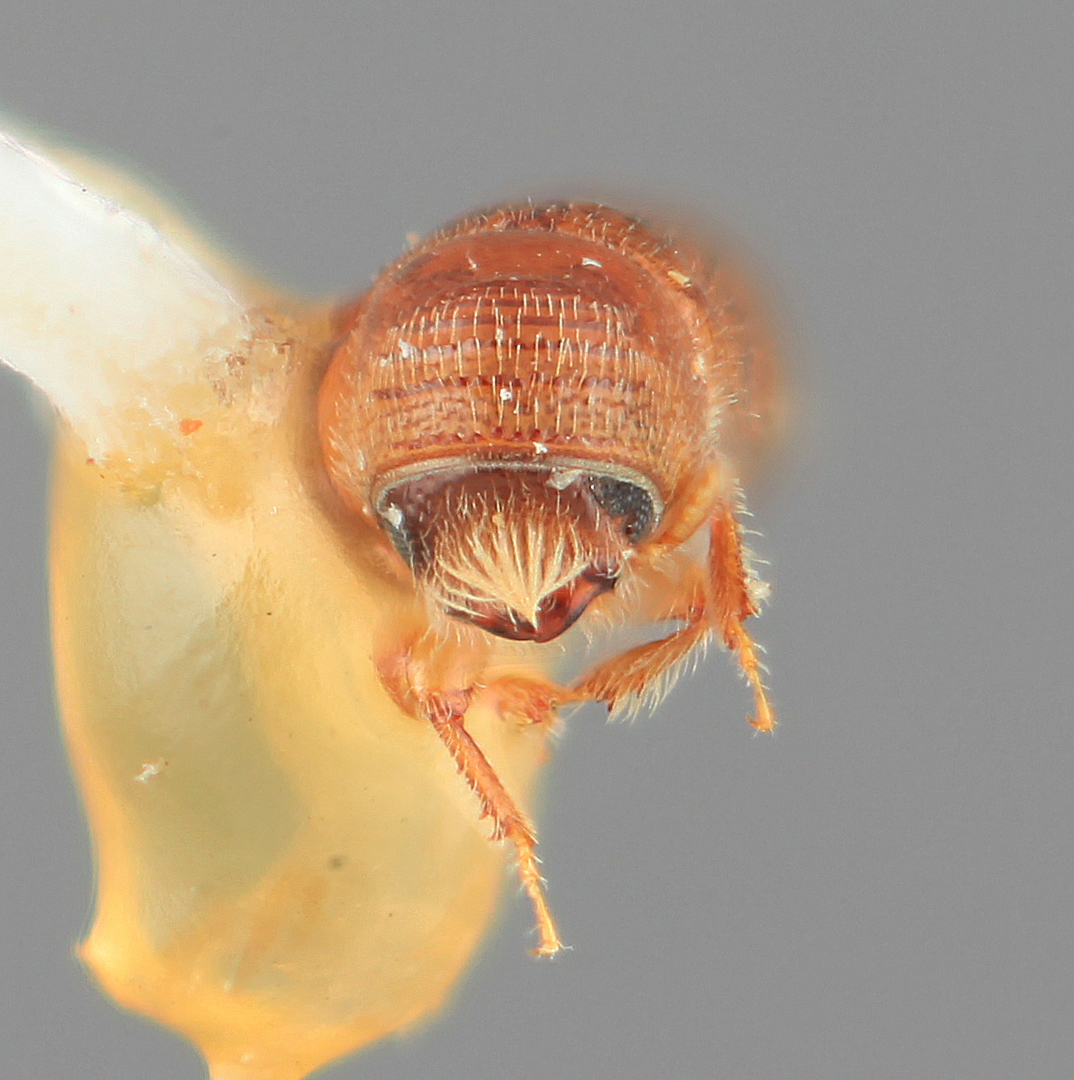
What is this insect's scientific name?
Pityophthorus nanus
